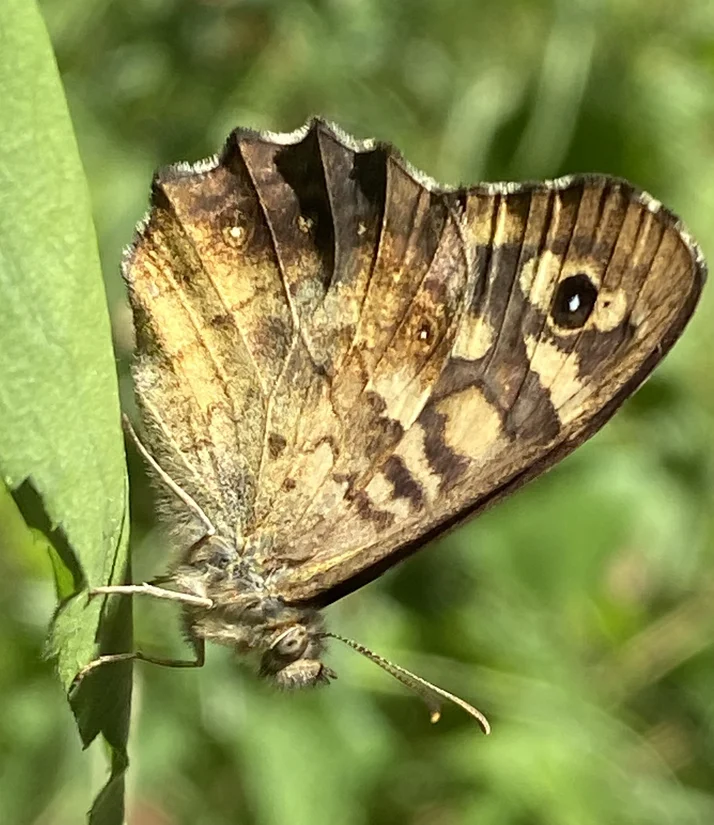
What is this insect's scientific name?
Pararge aegeria
